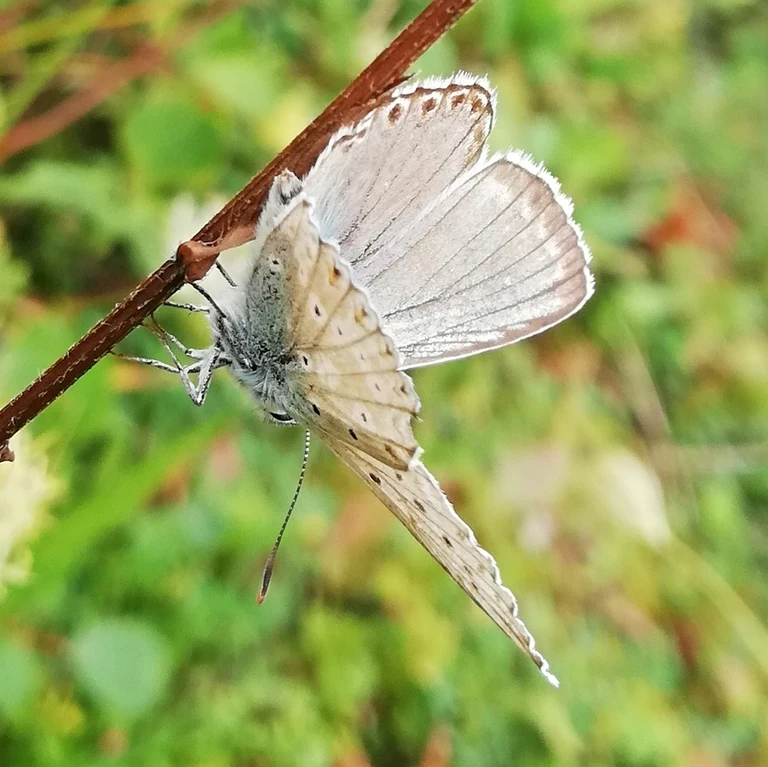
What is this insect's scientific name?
Lysandra coridon
